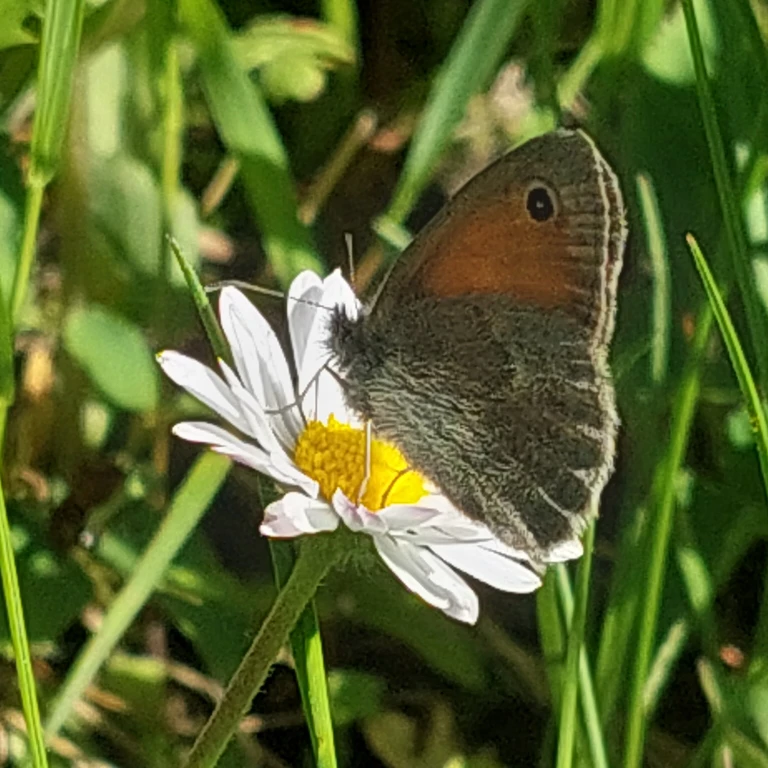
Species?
Coenonympha pamphilus
